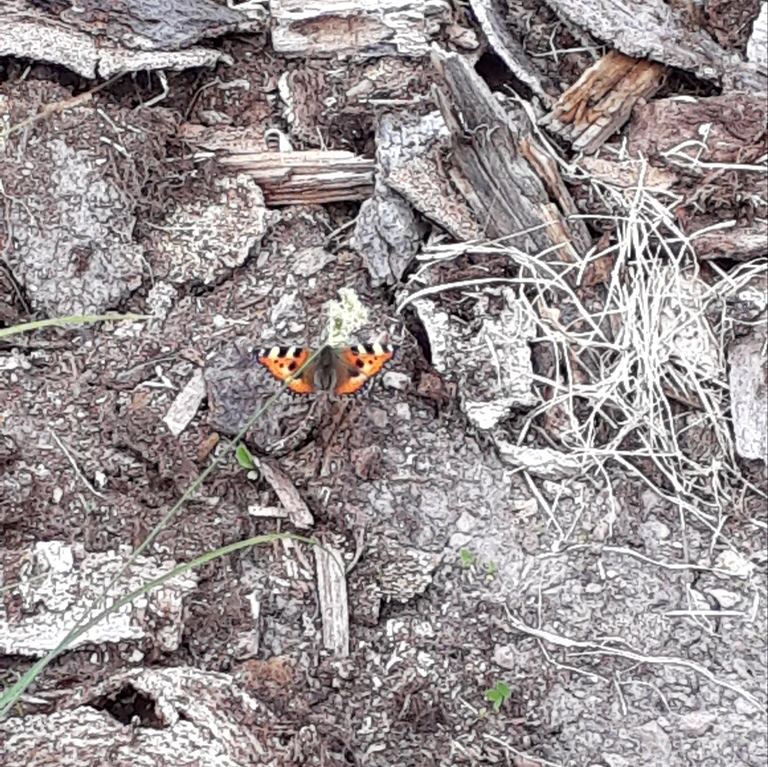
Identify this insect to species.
Aglais urticae
